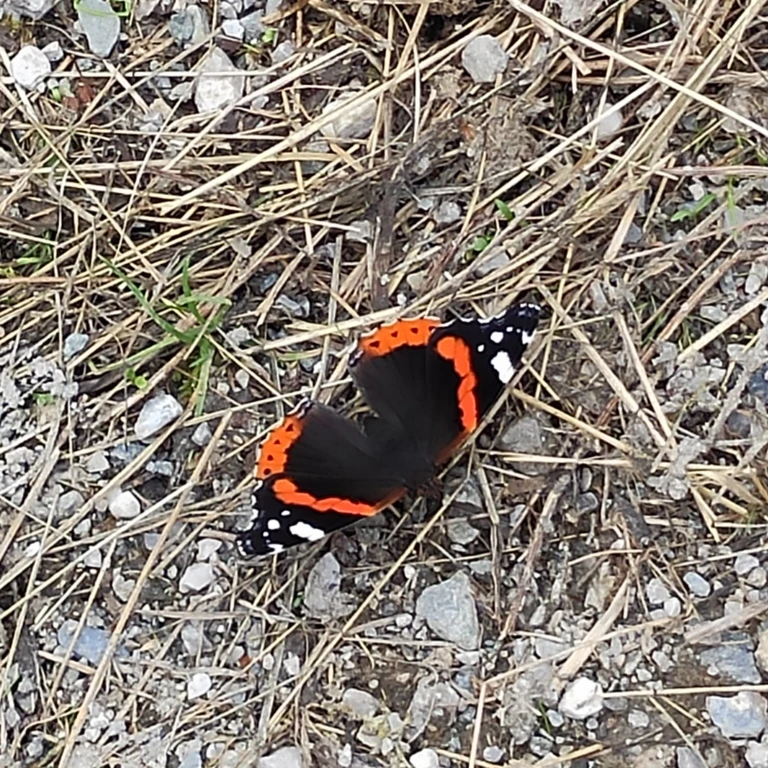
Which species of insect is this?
Vanessa atalanta
